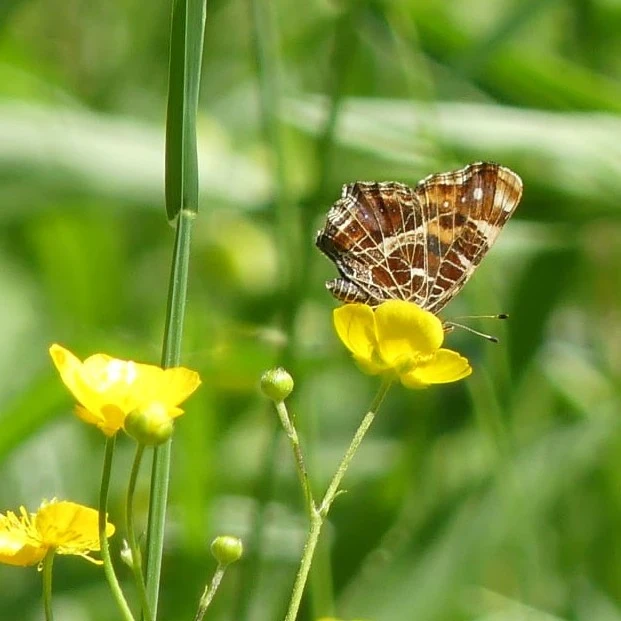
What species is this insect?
Araschnia levana
